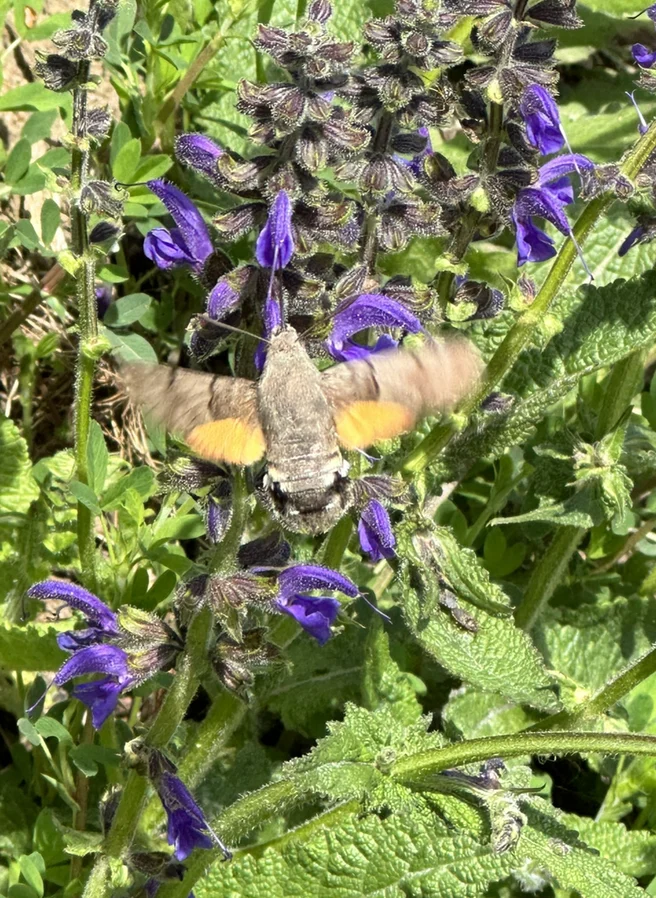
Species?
Macroglossum stellatarum
